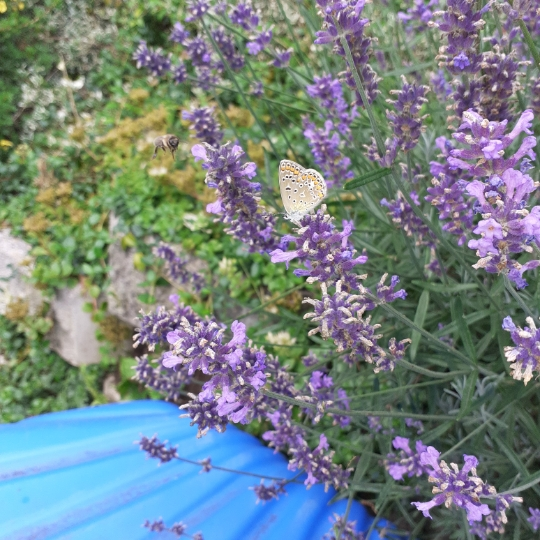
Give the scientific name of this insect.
Polyommatus icarus
